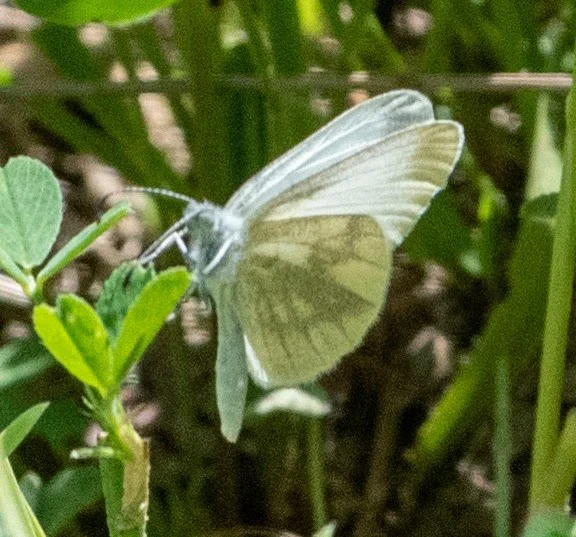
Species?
Leptidea sinapis/juvernica
